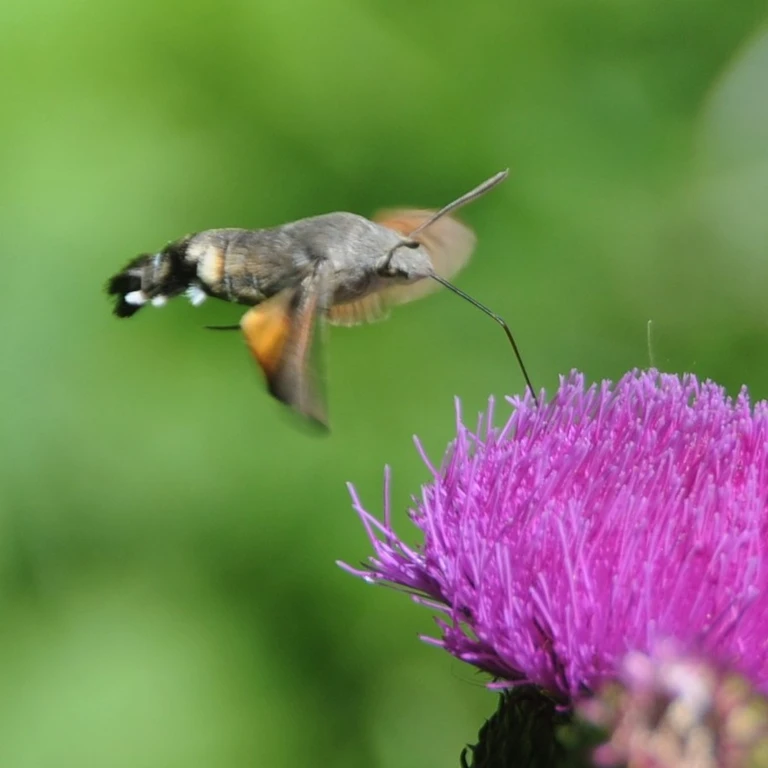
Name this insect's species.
Macroglossum stellatarum
